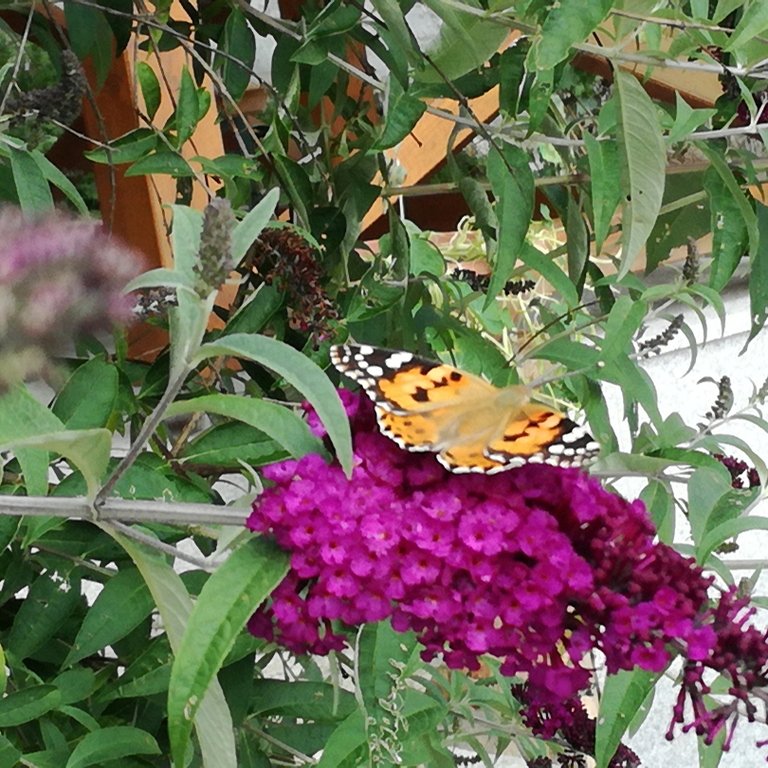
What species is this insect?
Vanessa cardui
